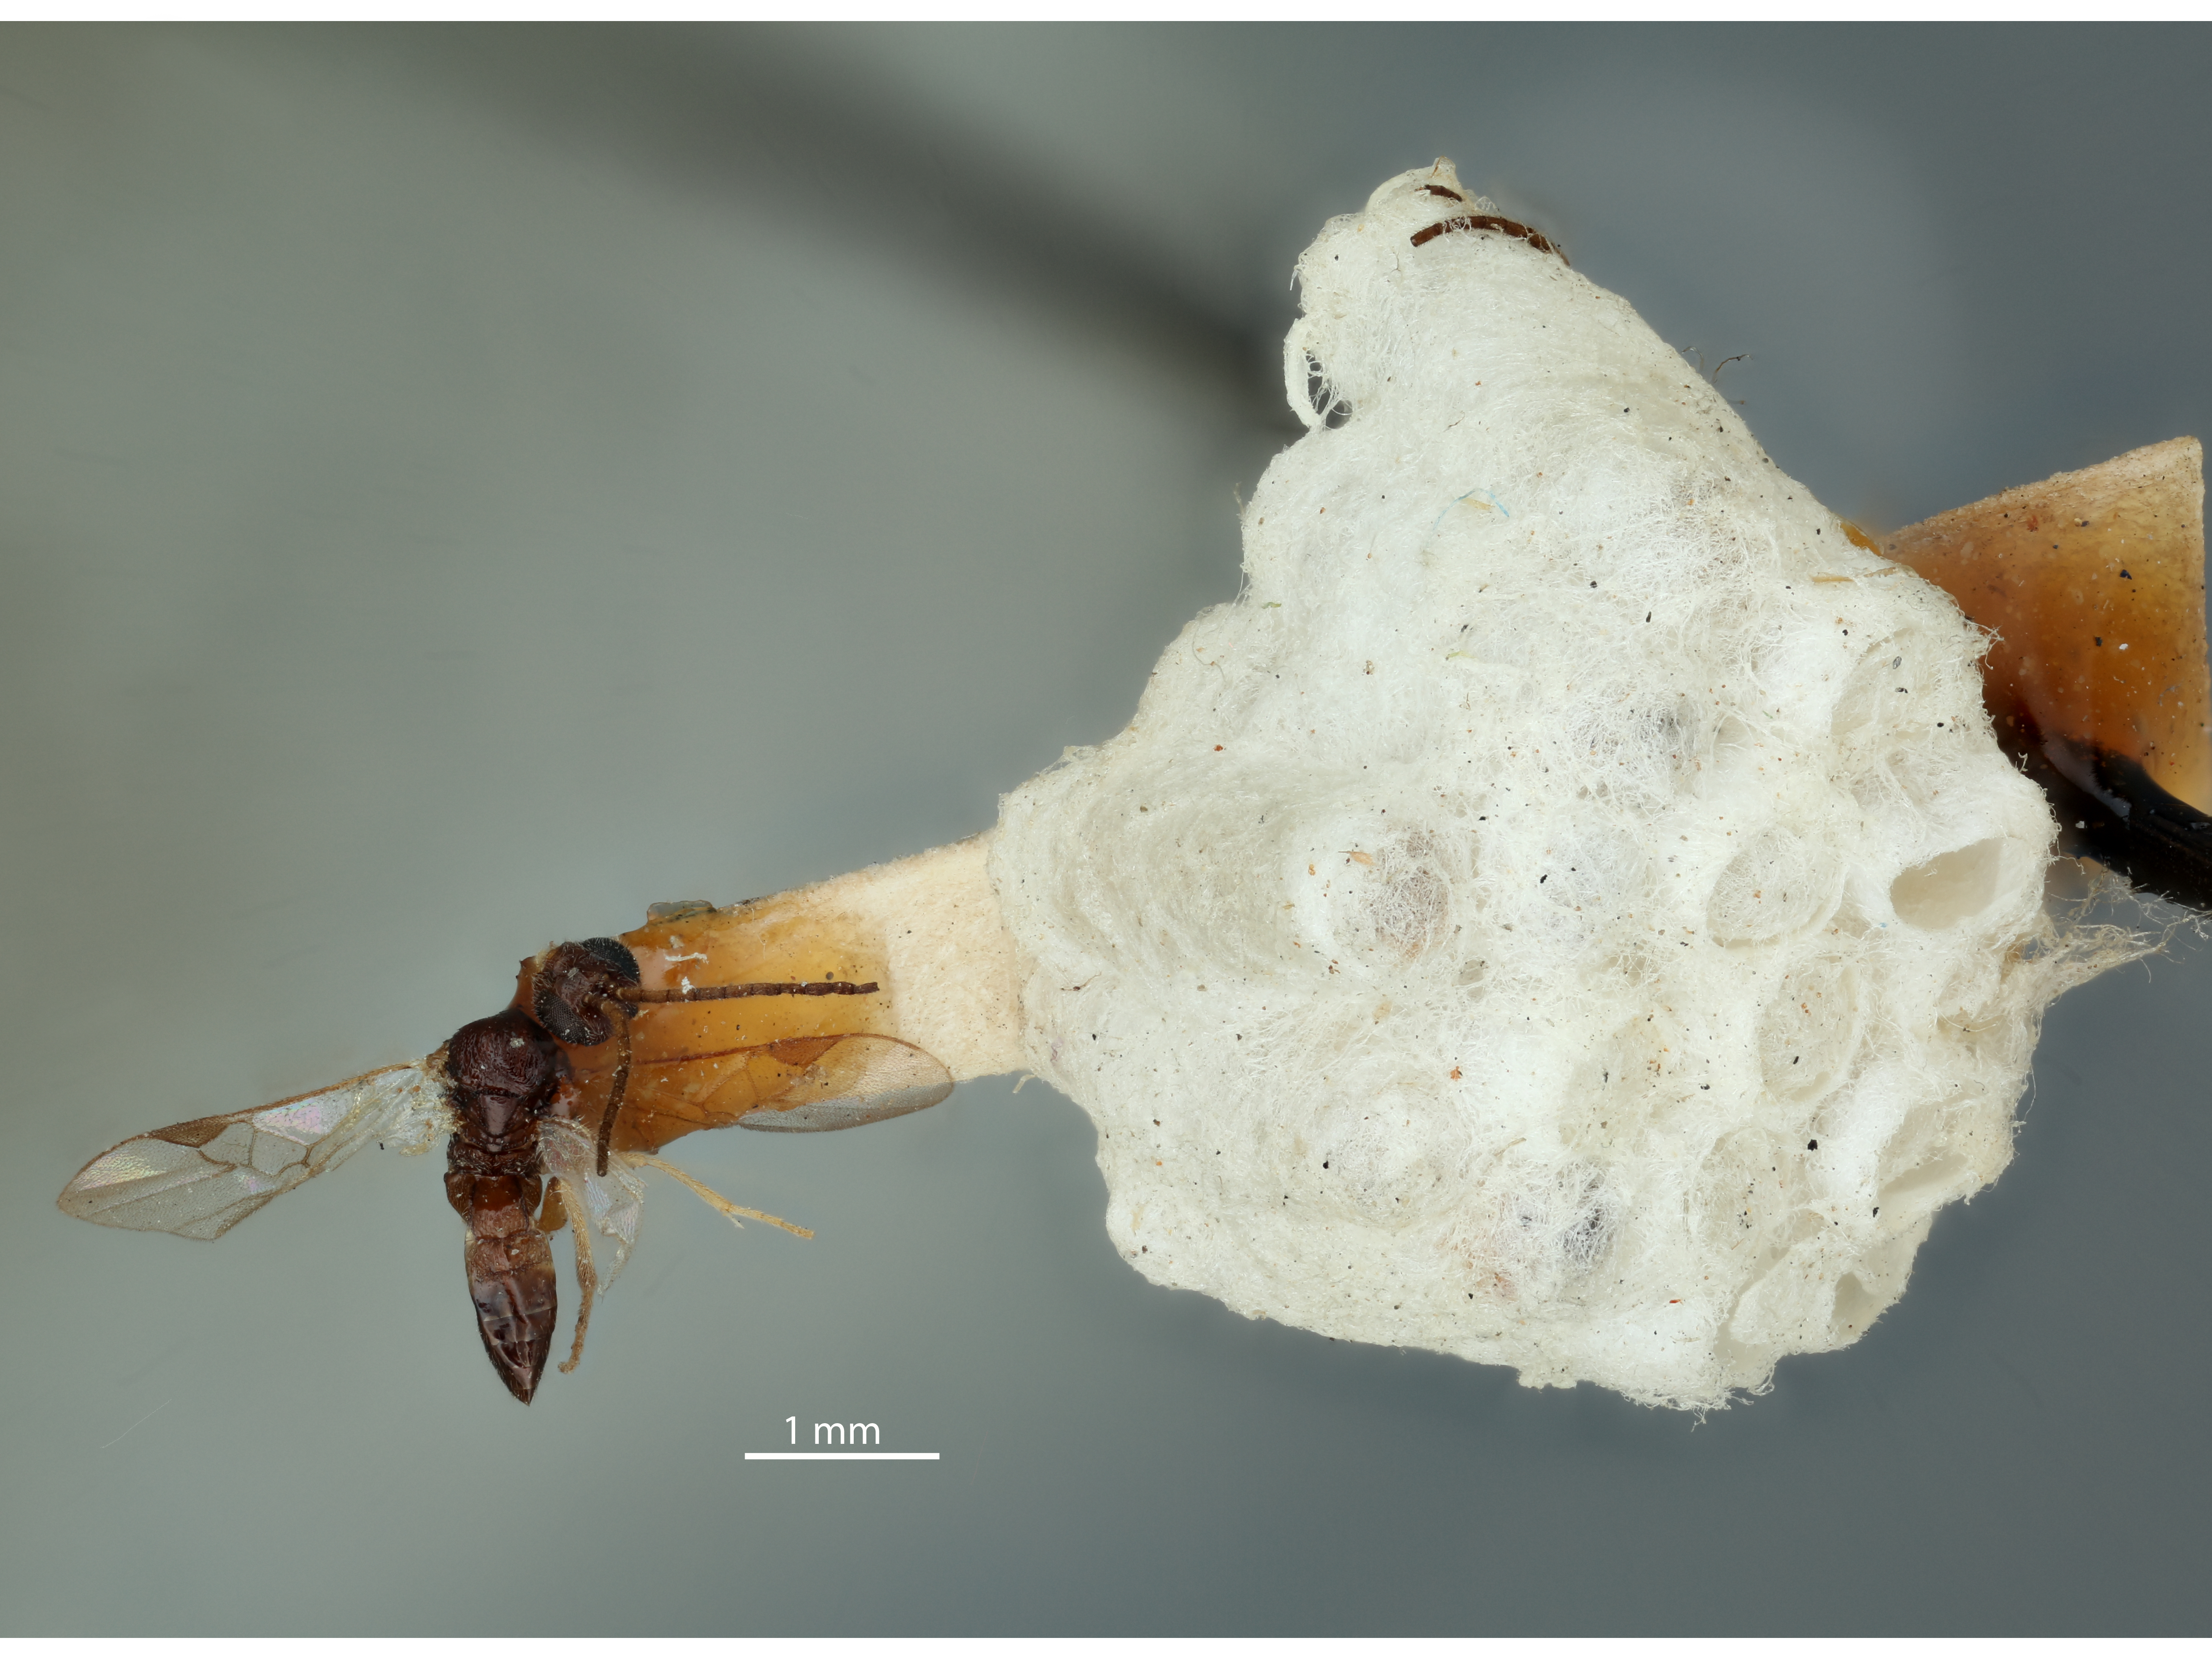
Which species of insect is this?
Apanteles schizurae
